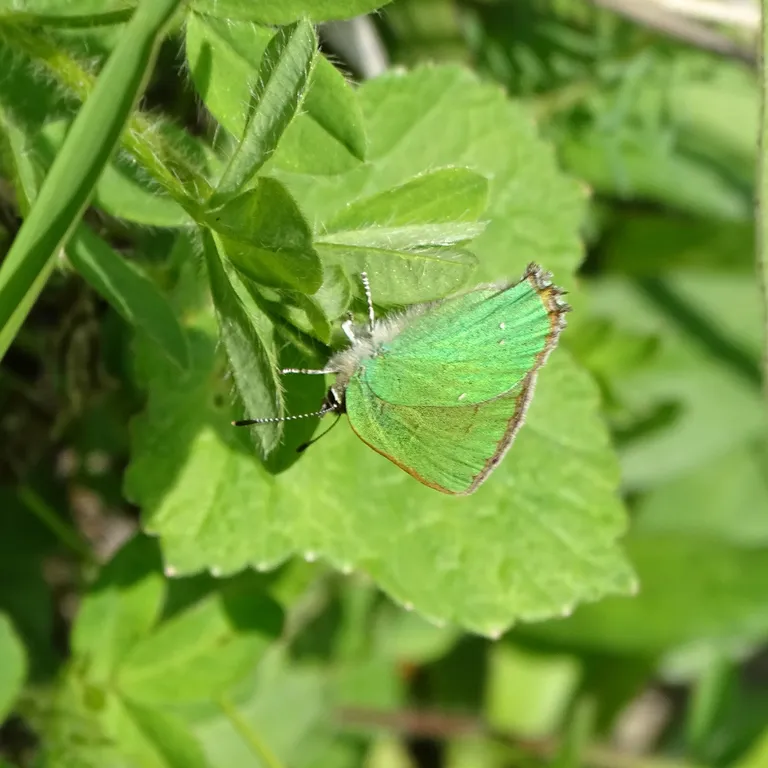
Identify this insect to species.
Callophrys rubi
